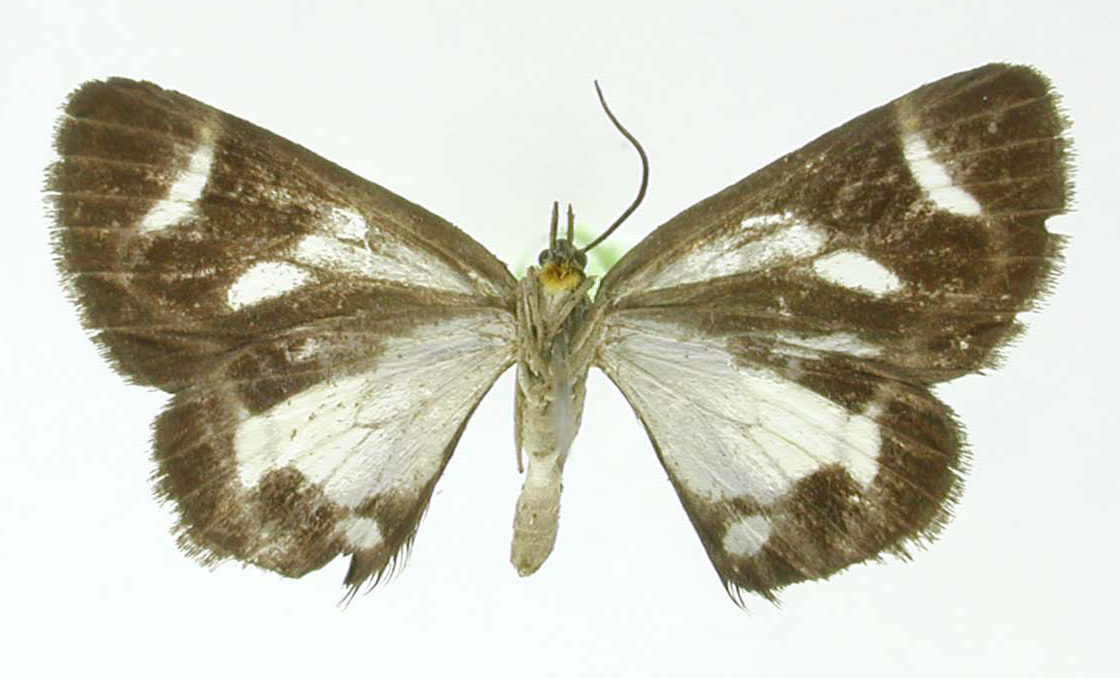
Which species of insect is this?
Heterusia albidior
